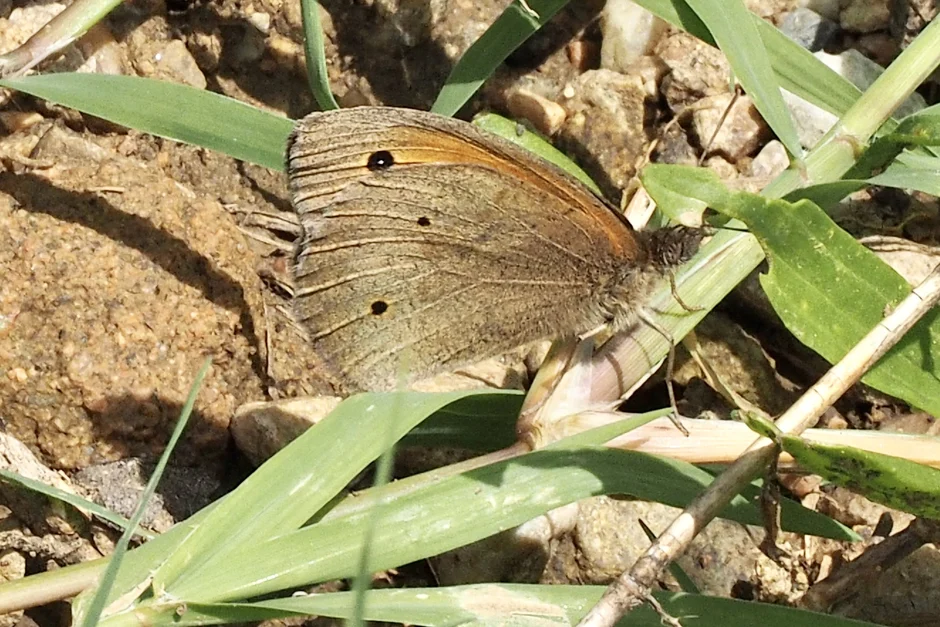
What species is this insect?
Maniola jurtina
